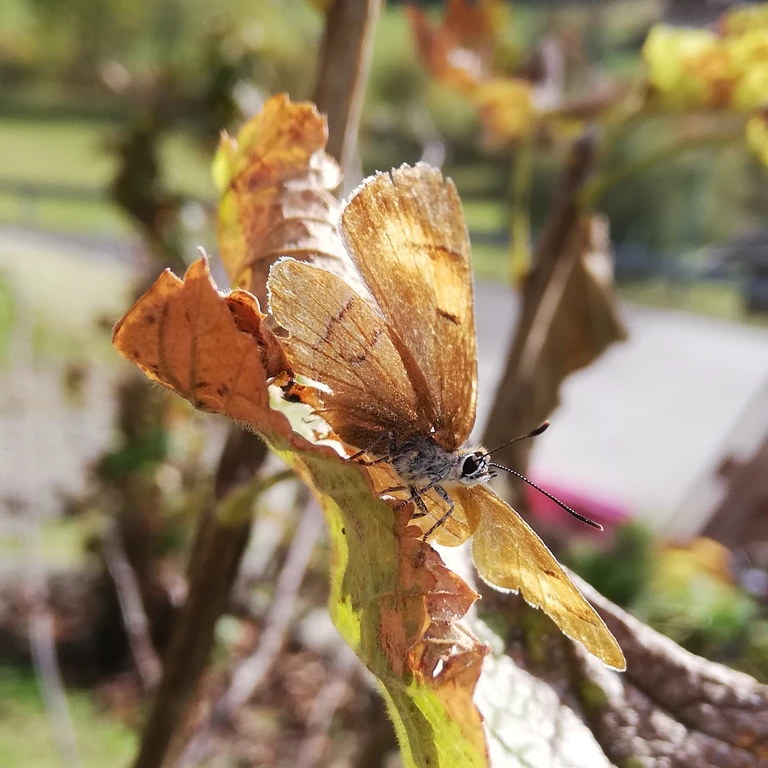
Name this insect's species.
Thecla betulae
